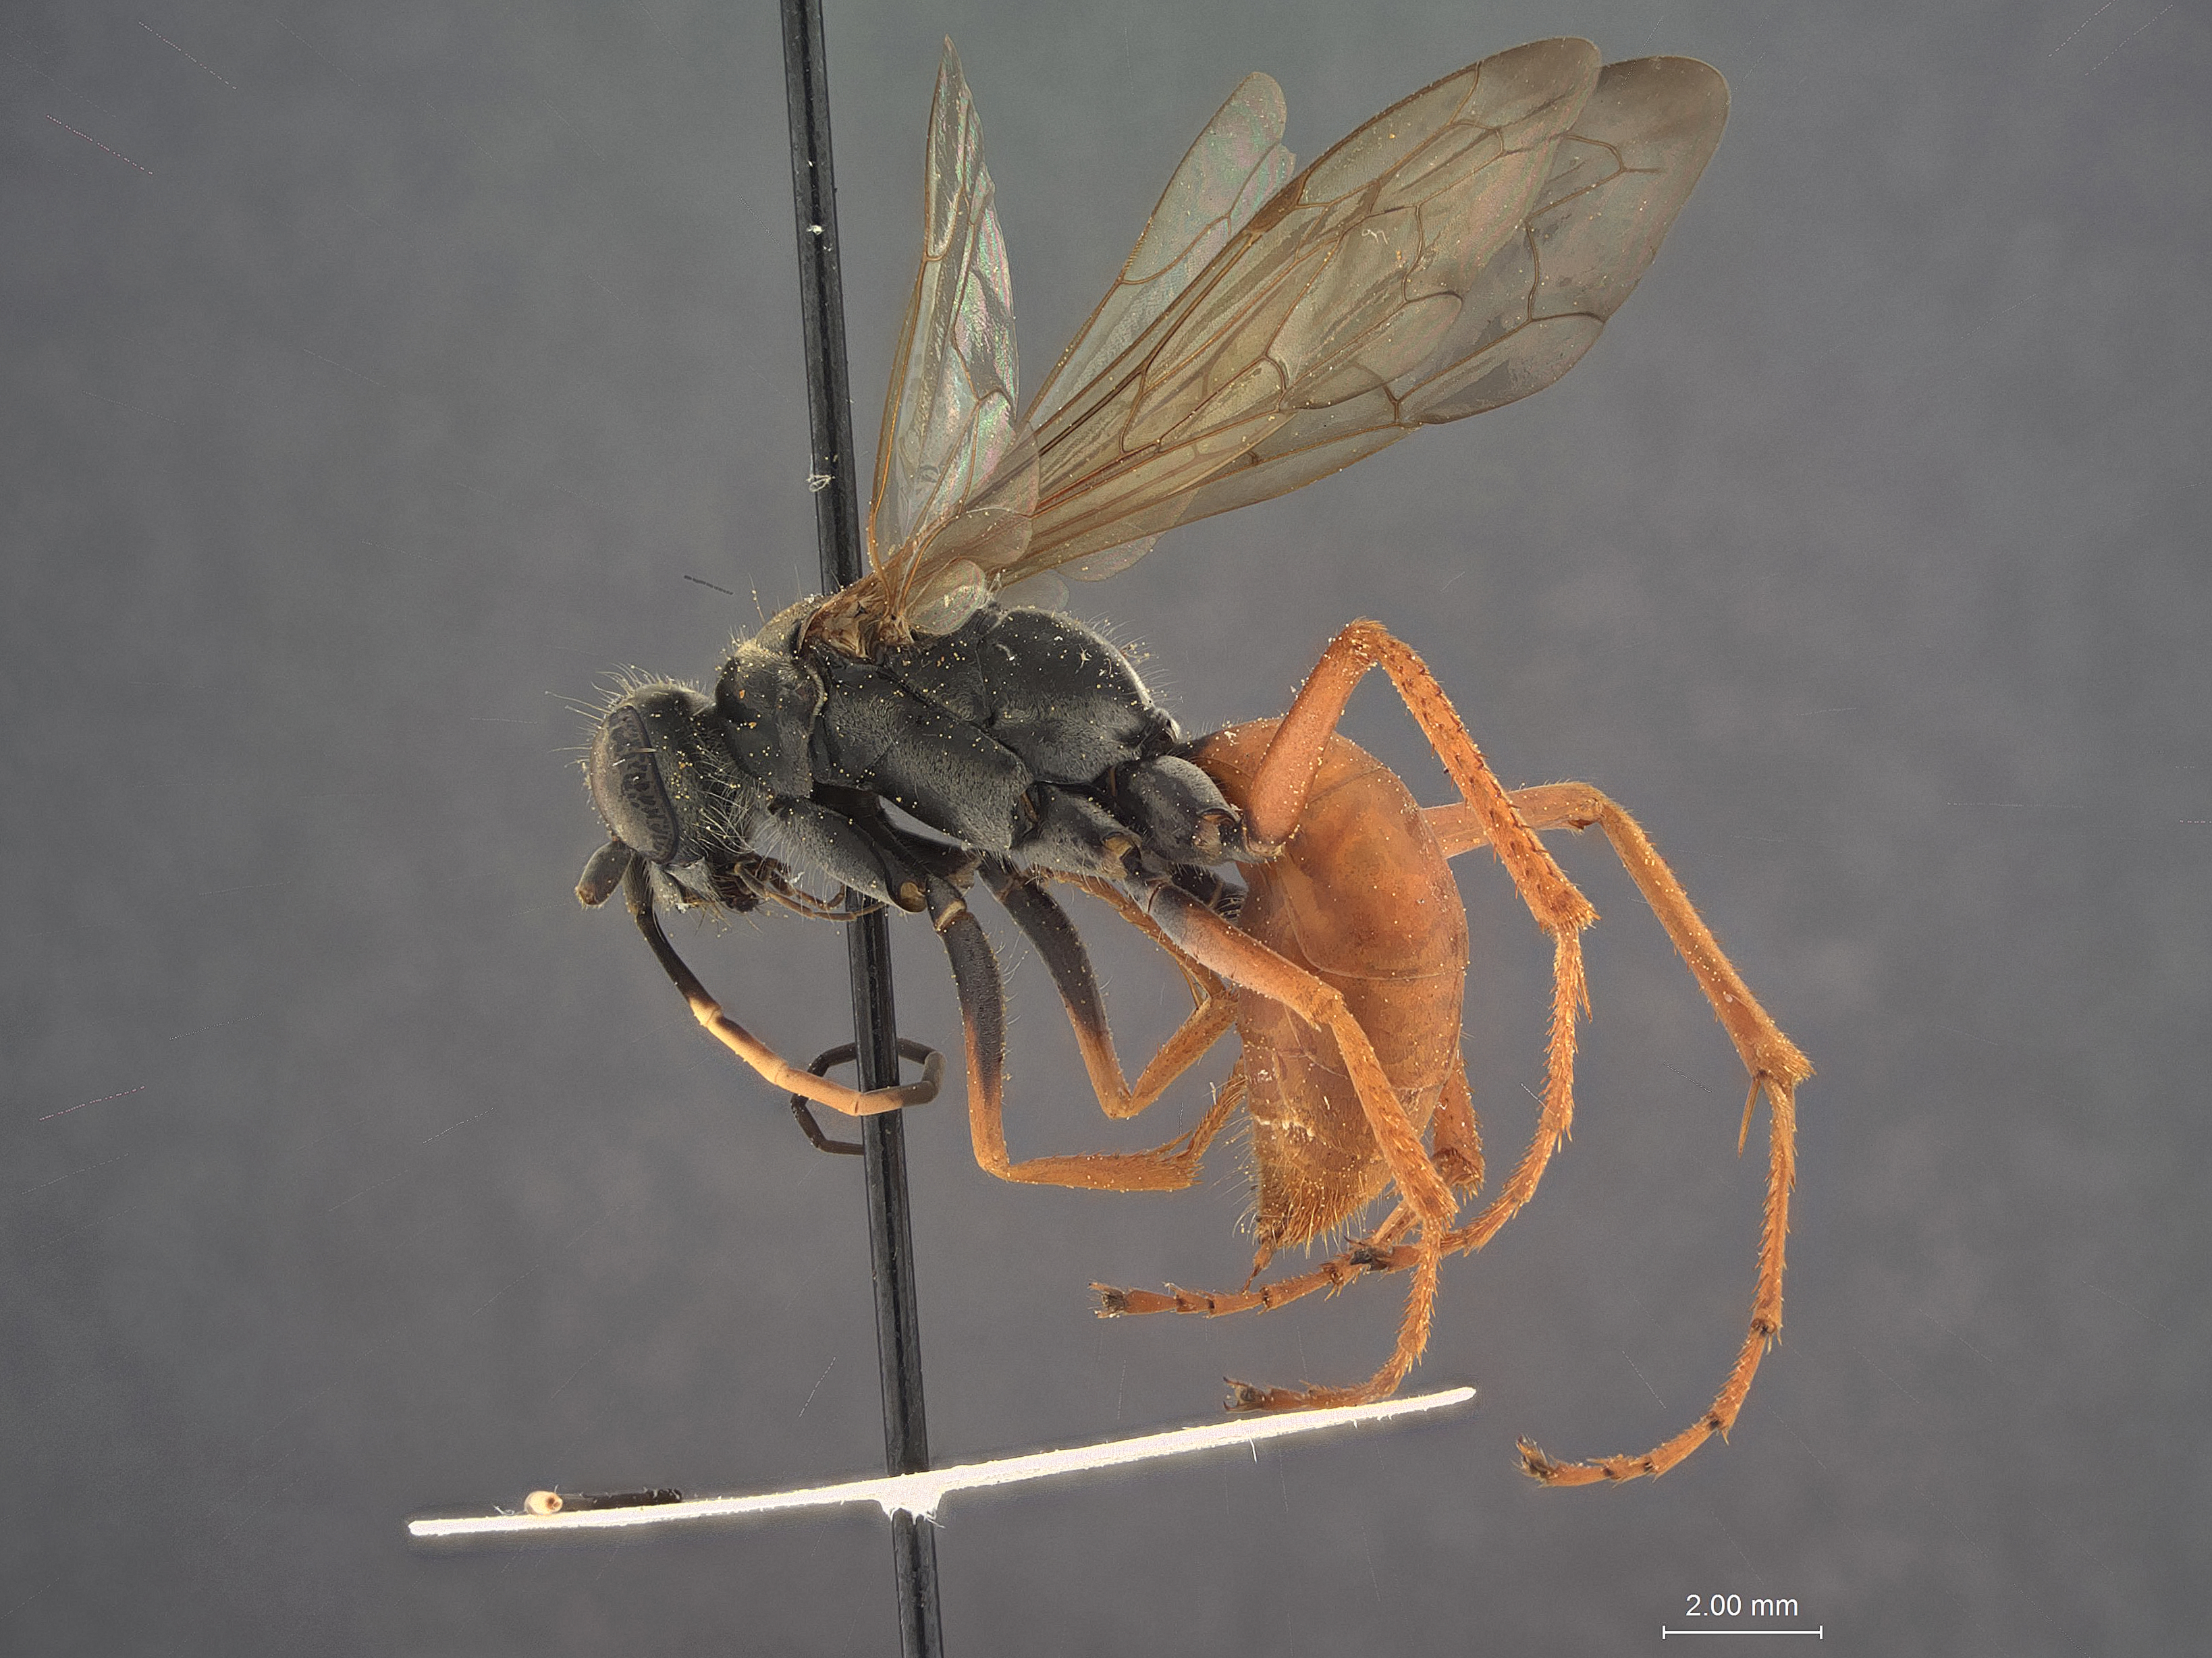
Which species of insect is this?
Priocnessus durangoensis
